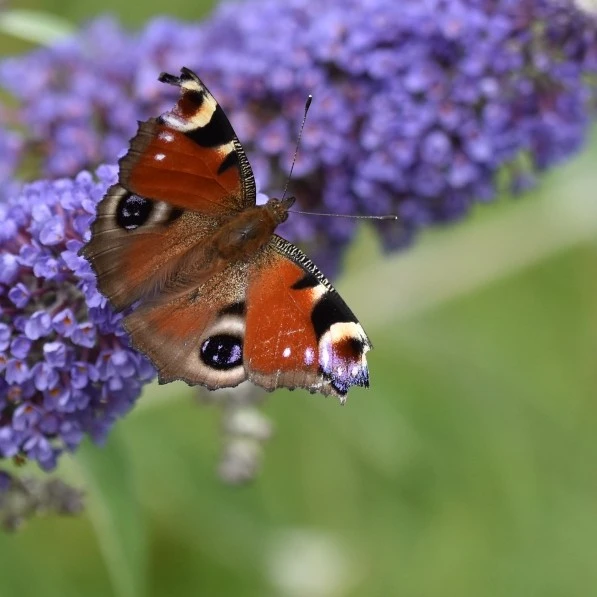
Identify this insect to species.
Aglais io
